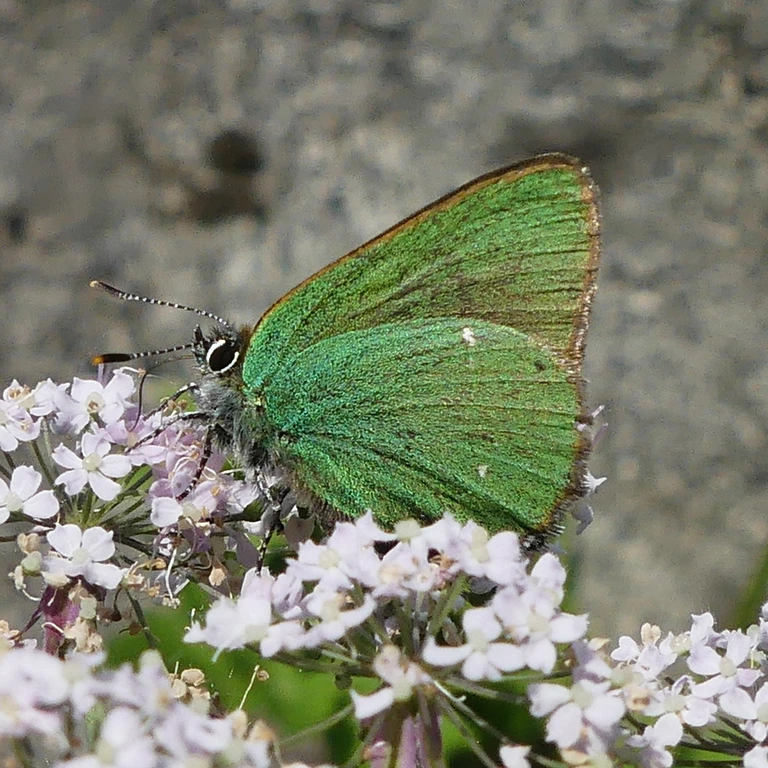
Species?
Callophrys rubi
